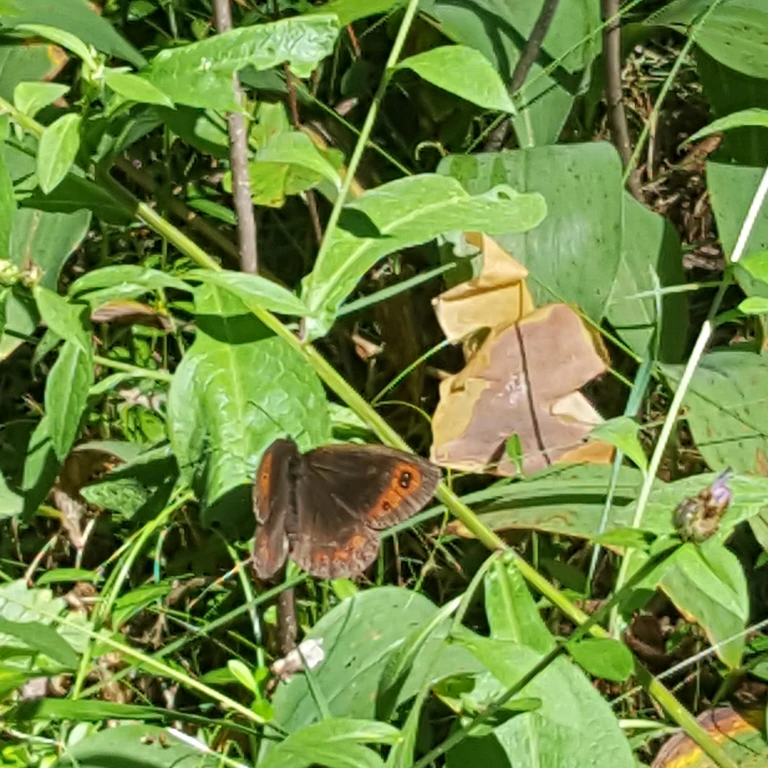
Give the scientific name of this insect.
Erebia aethiops
